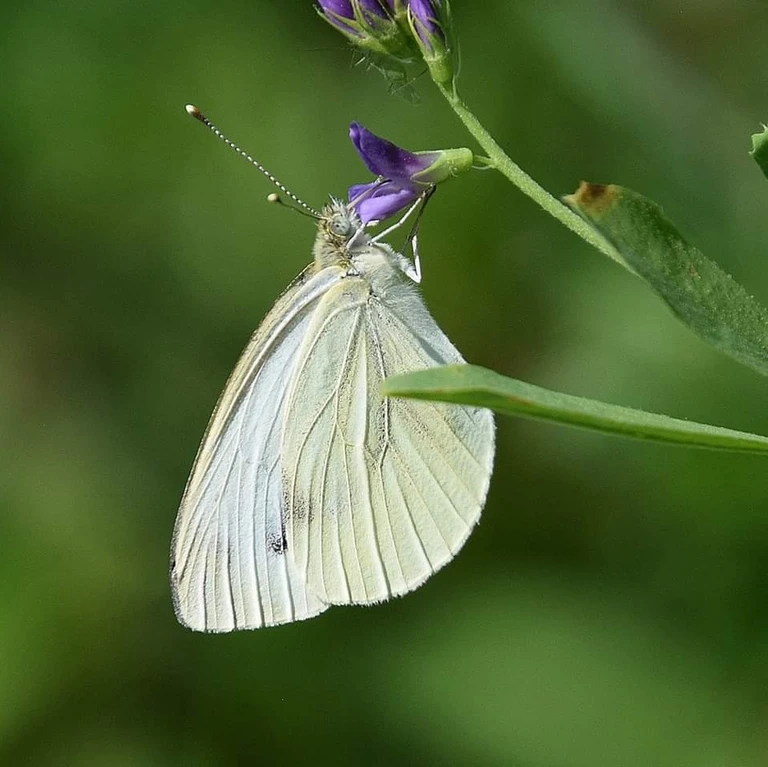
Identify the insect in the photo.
Pieris napi
